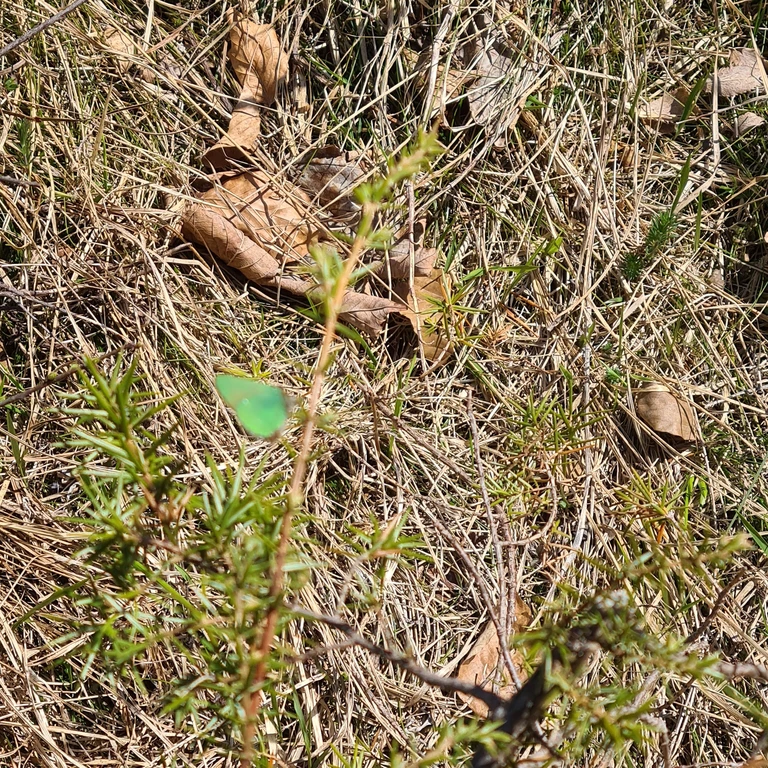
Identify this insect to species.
Callophrys rubi
